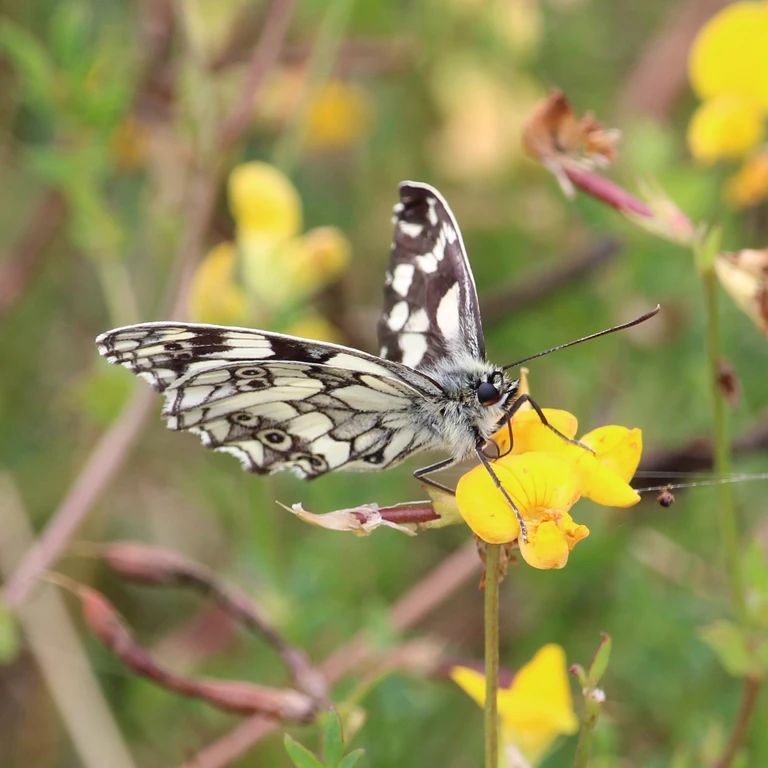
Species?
Melanargia galathea
